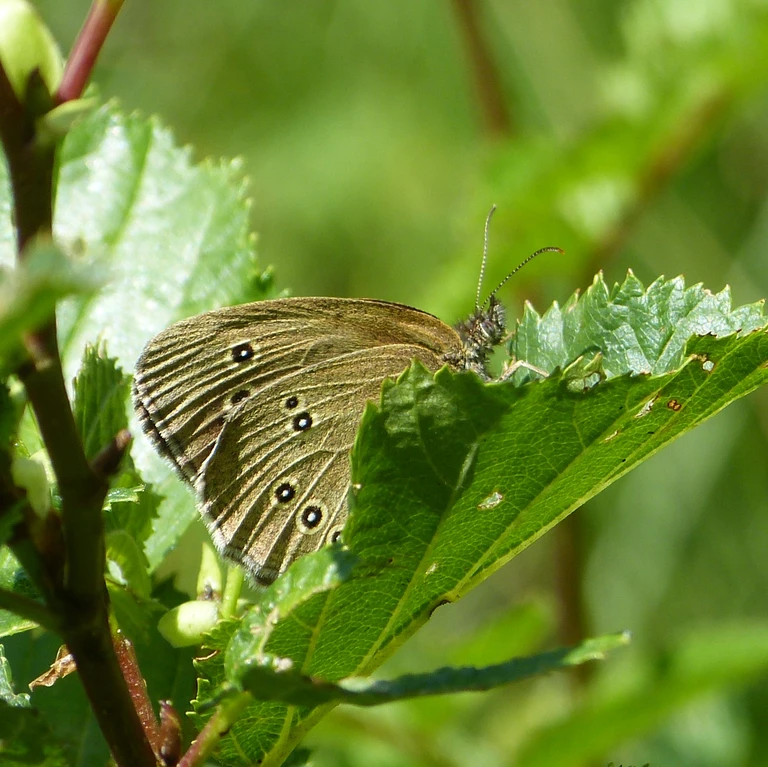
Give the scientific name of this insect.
Aphantopus hyperantus
